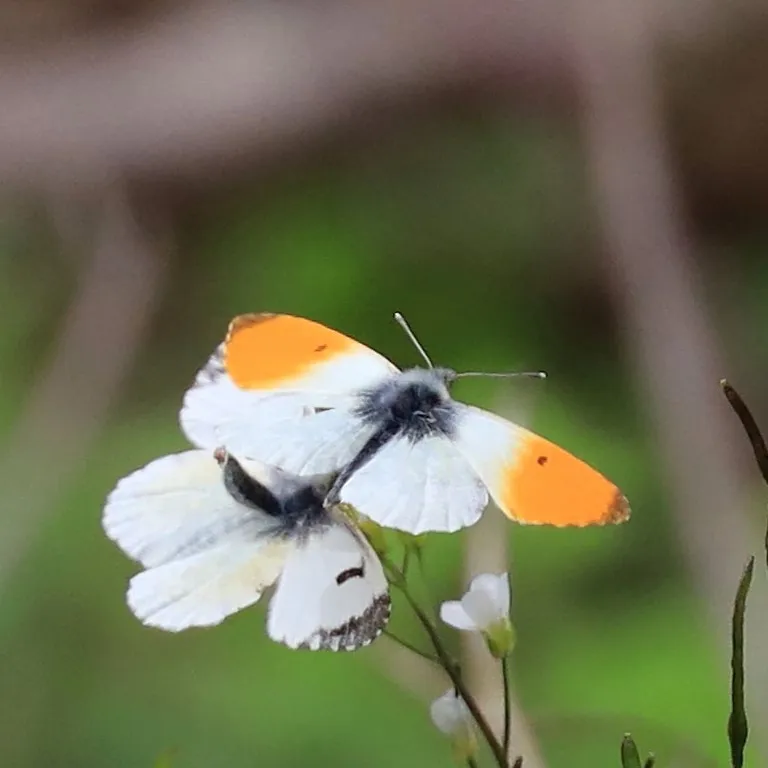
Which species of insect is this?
Anthocharis cardamines
